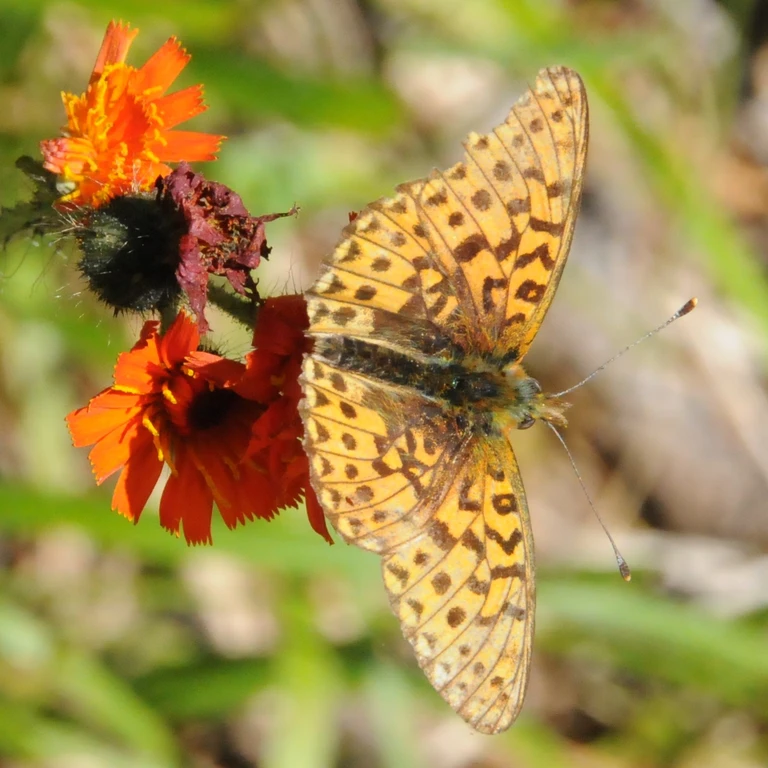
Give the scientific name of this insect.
Boloria euphrosyne (also Clossiana euphrosyne)
